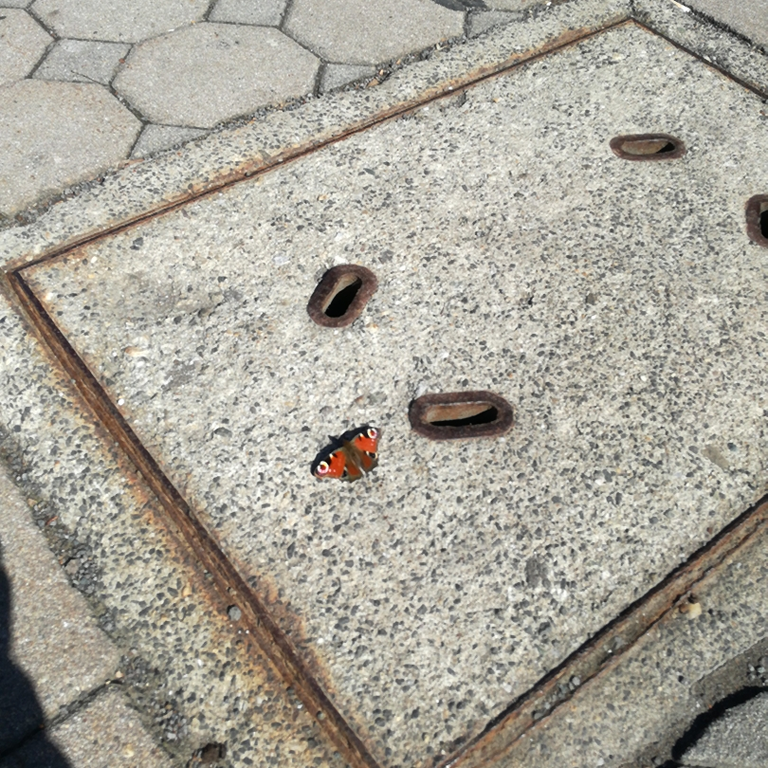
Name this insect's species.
Aglais io
